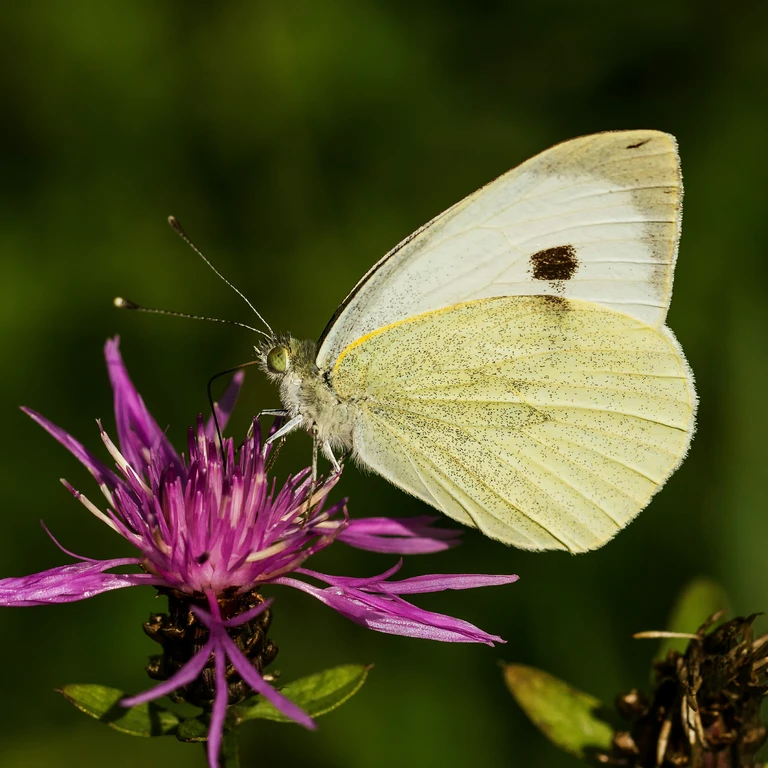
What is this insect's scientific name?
Pieris brassicae
